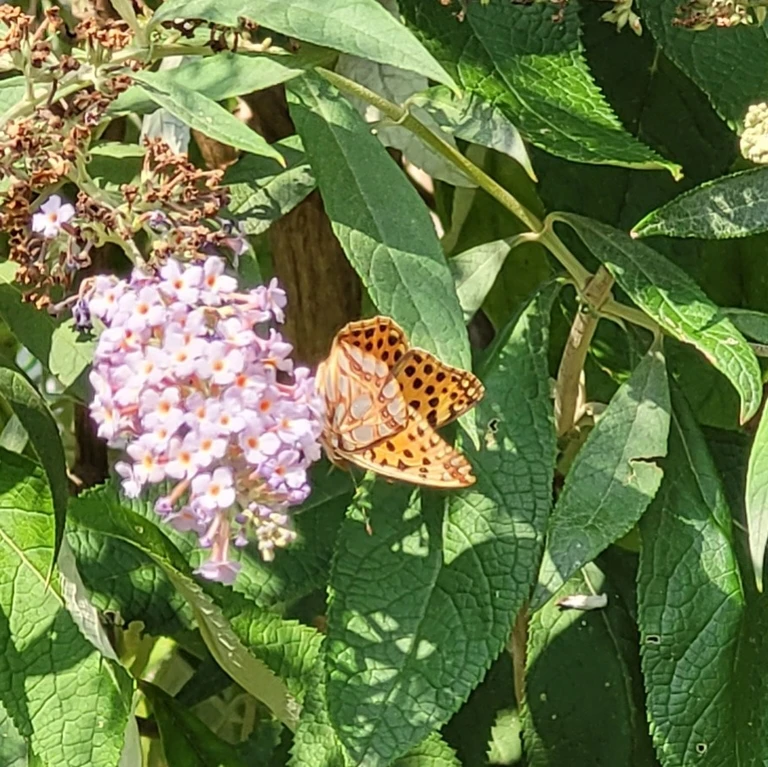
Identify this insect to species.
Issoria lathonia
